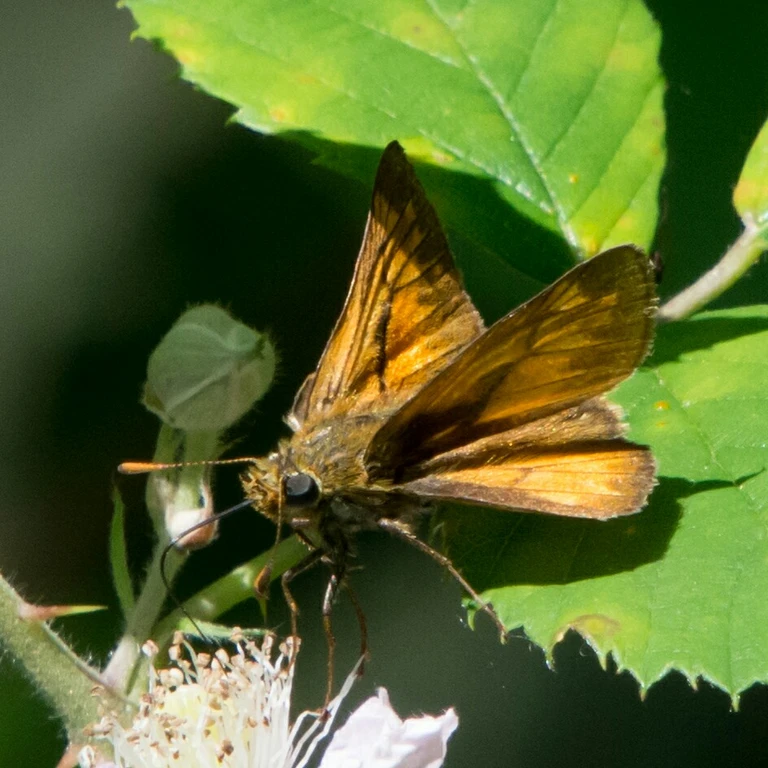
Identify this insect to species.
Ochlodes sylvanus (also Ochlodes venata)
